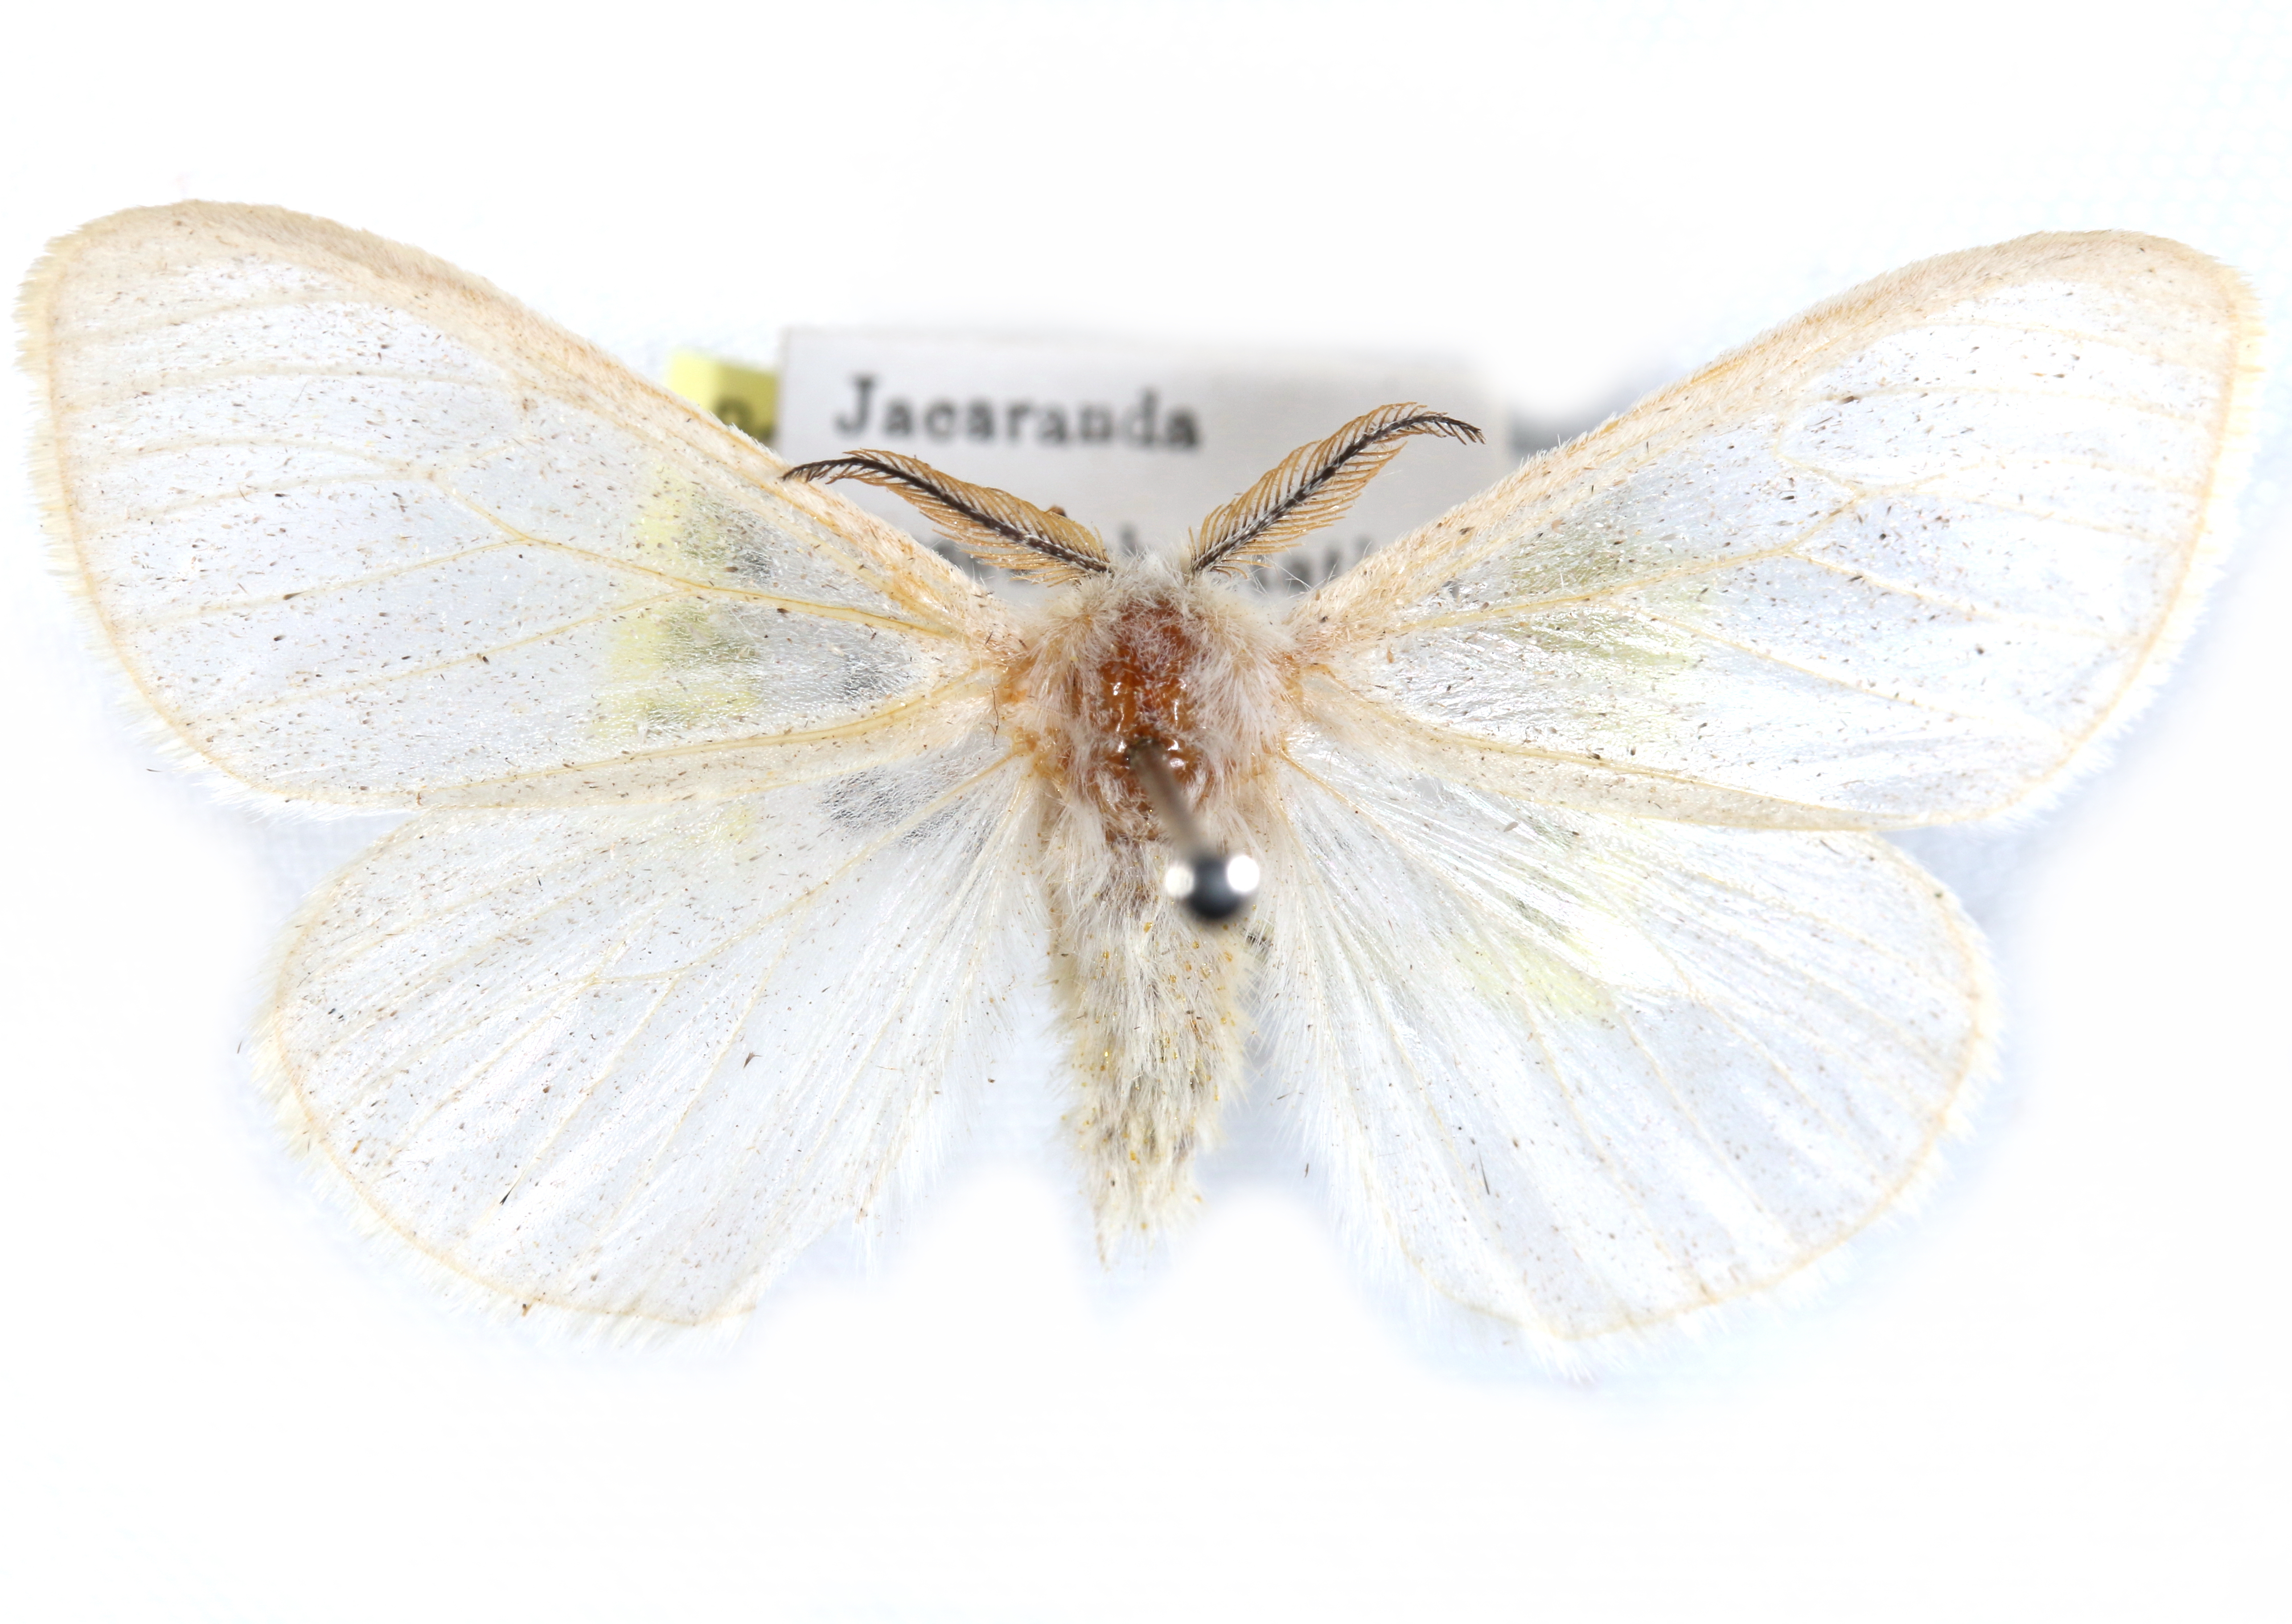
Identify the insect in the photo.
Stracilla translucida
